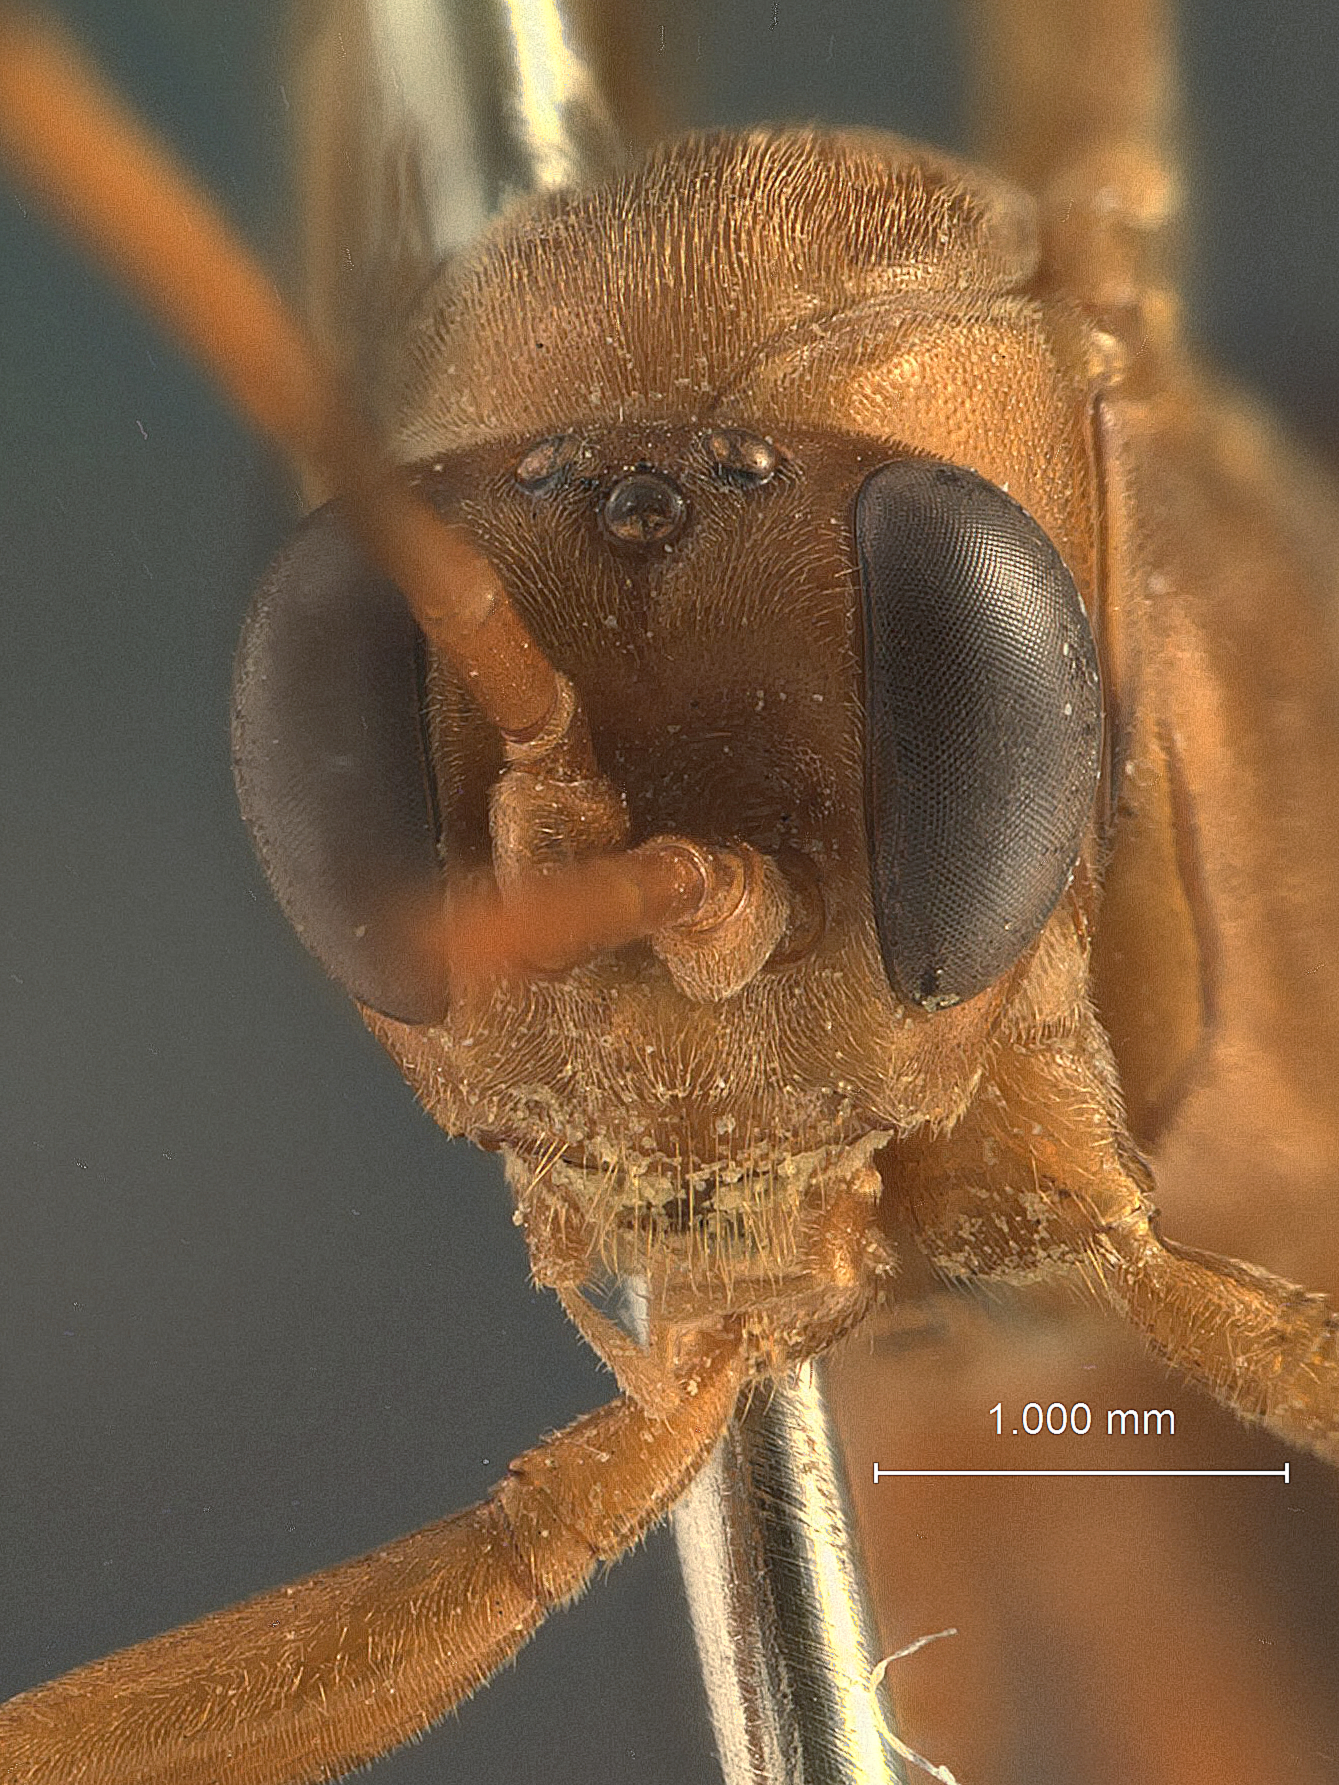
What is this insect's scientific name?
Compsocryptus jamiesoni
